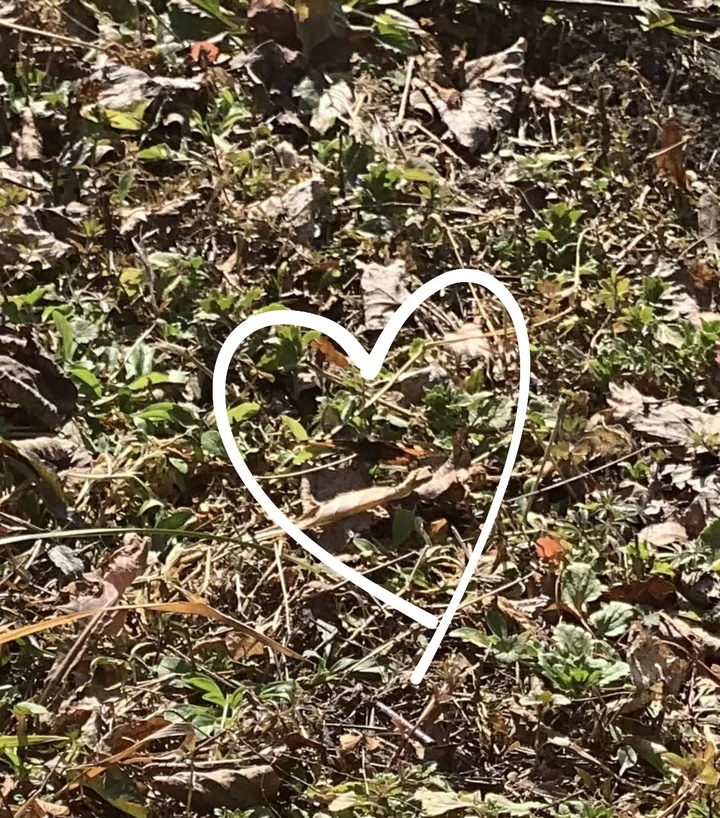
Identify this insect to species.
Aglais urticae
